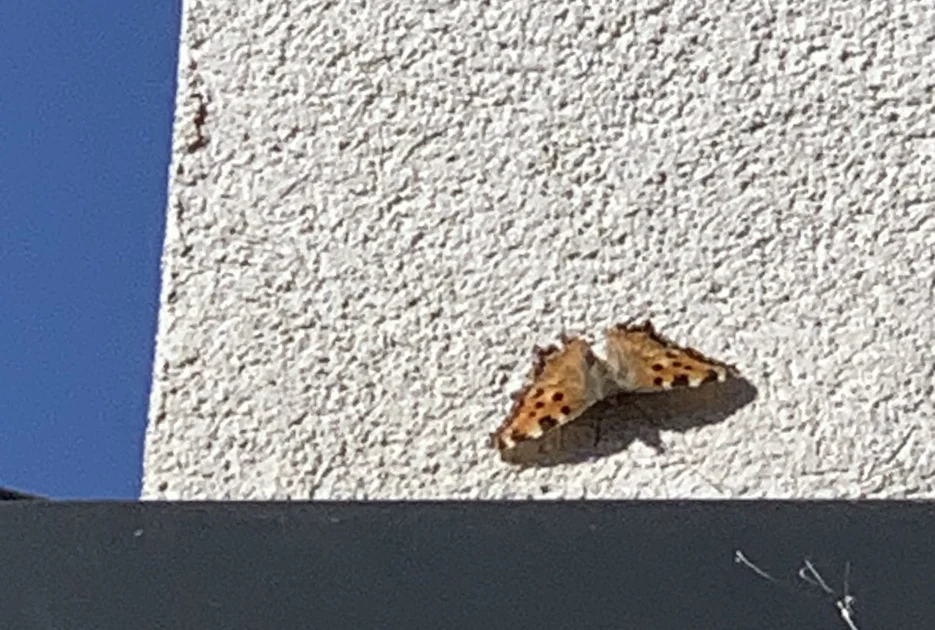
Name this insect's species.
Nymphalis polychloros
